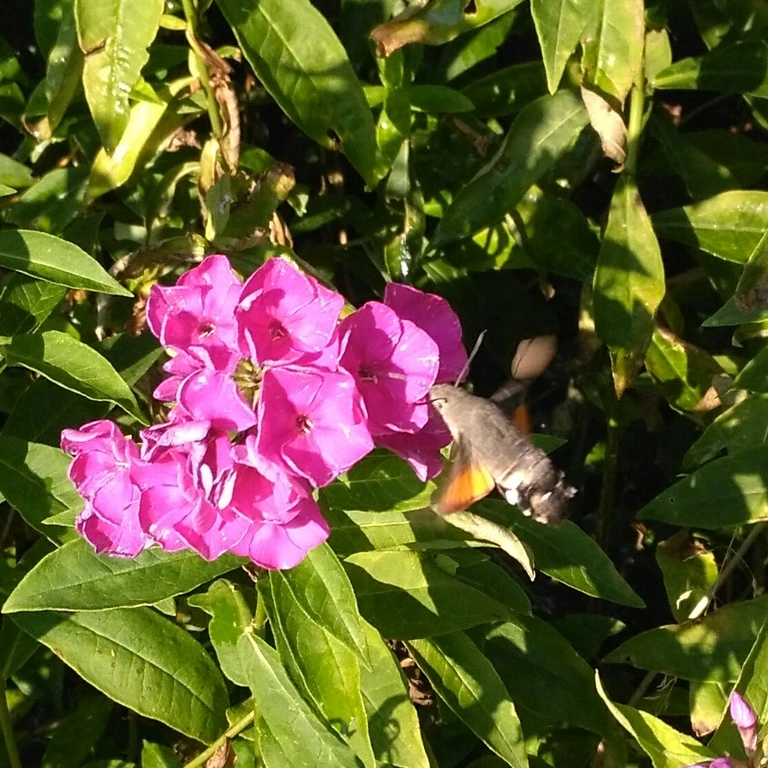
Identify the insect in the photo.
Macroglossum stellatarum
